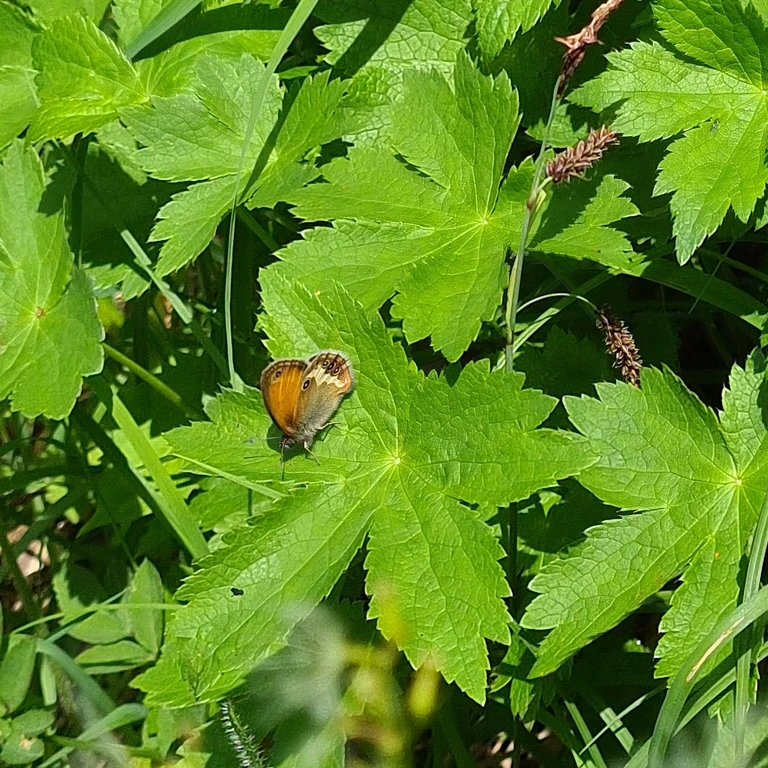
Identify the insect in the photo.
Coenonympha arcania
